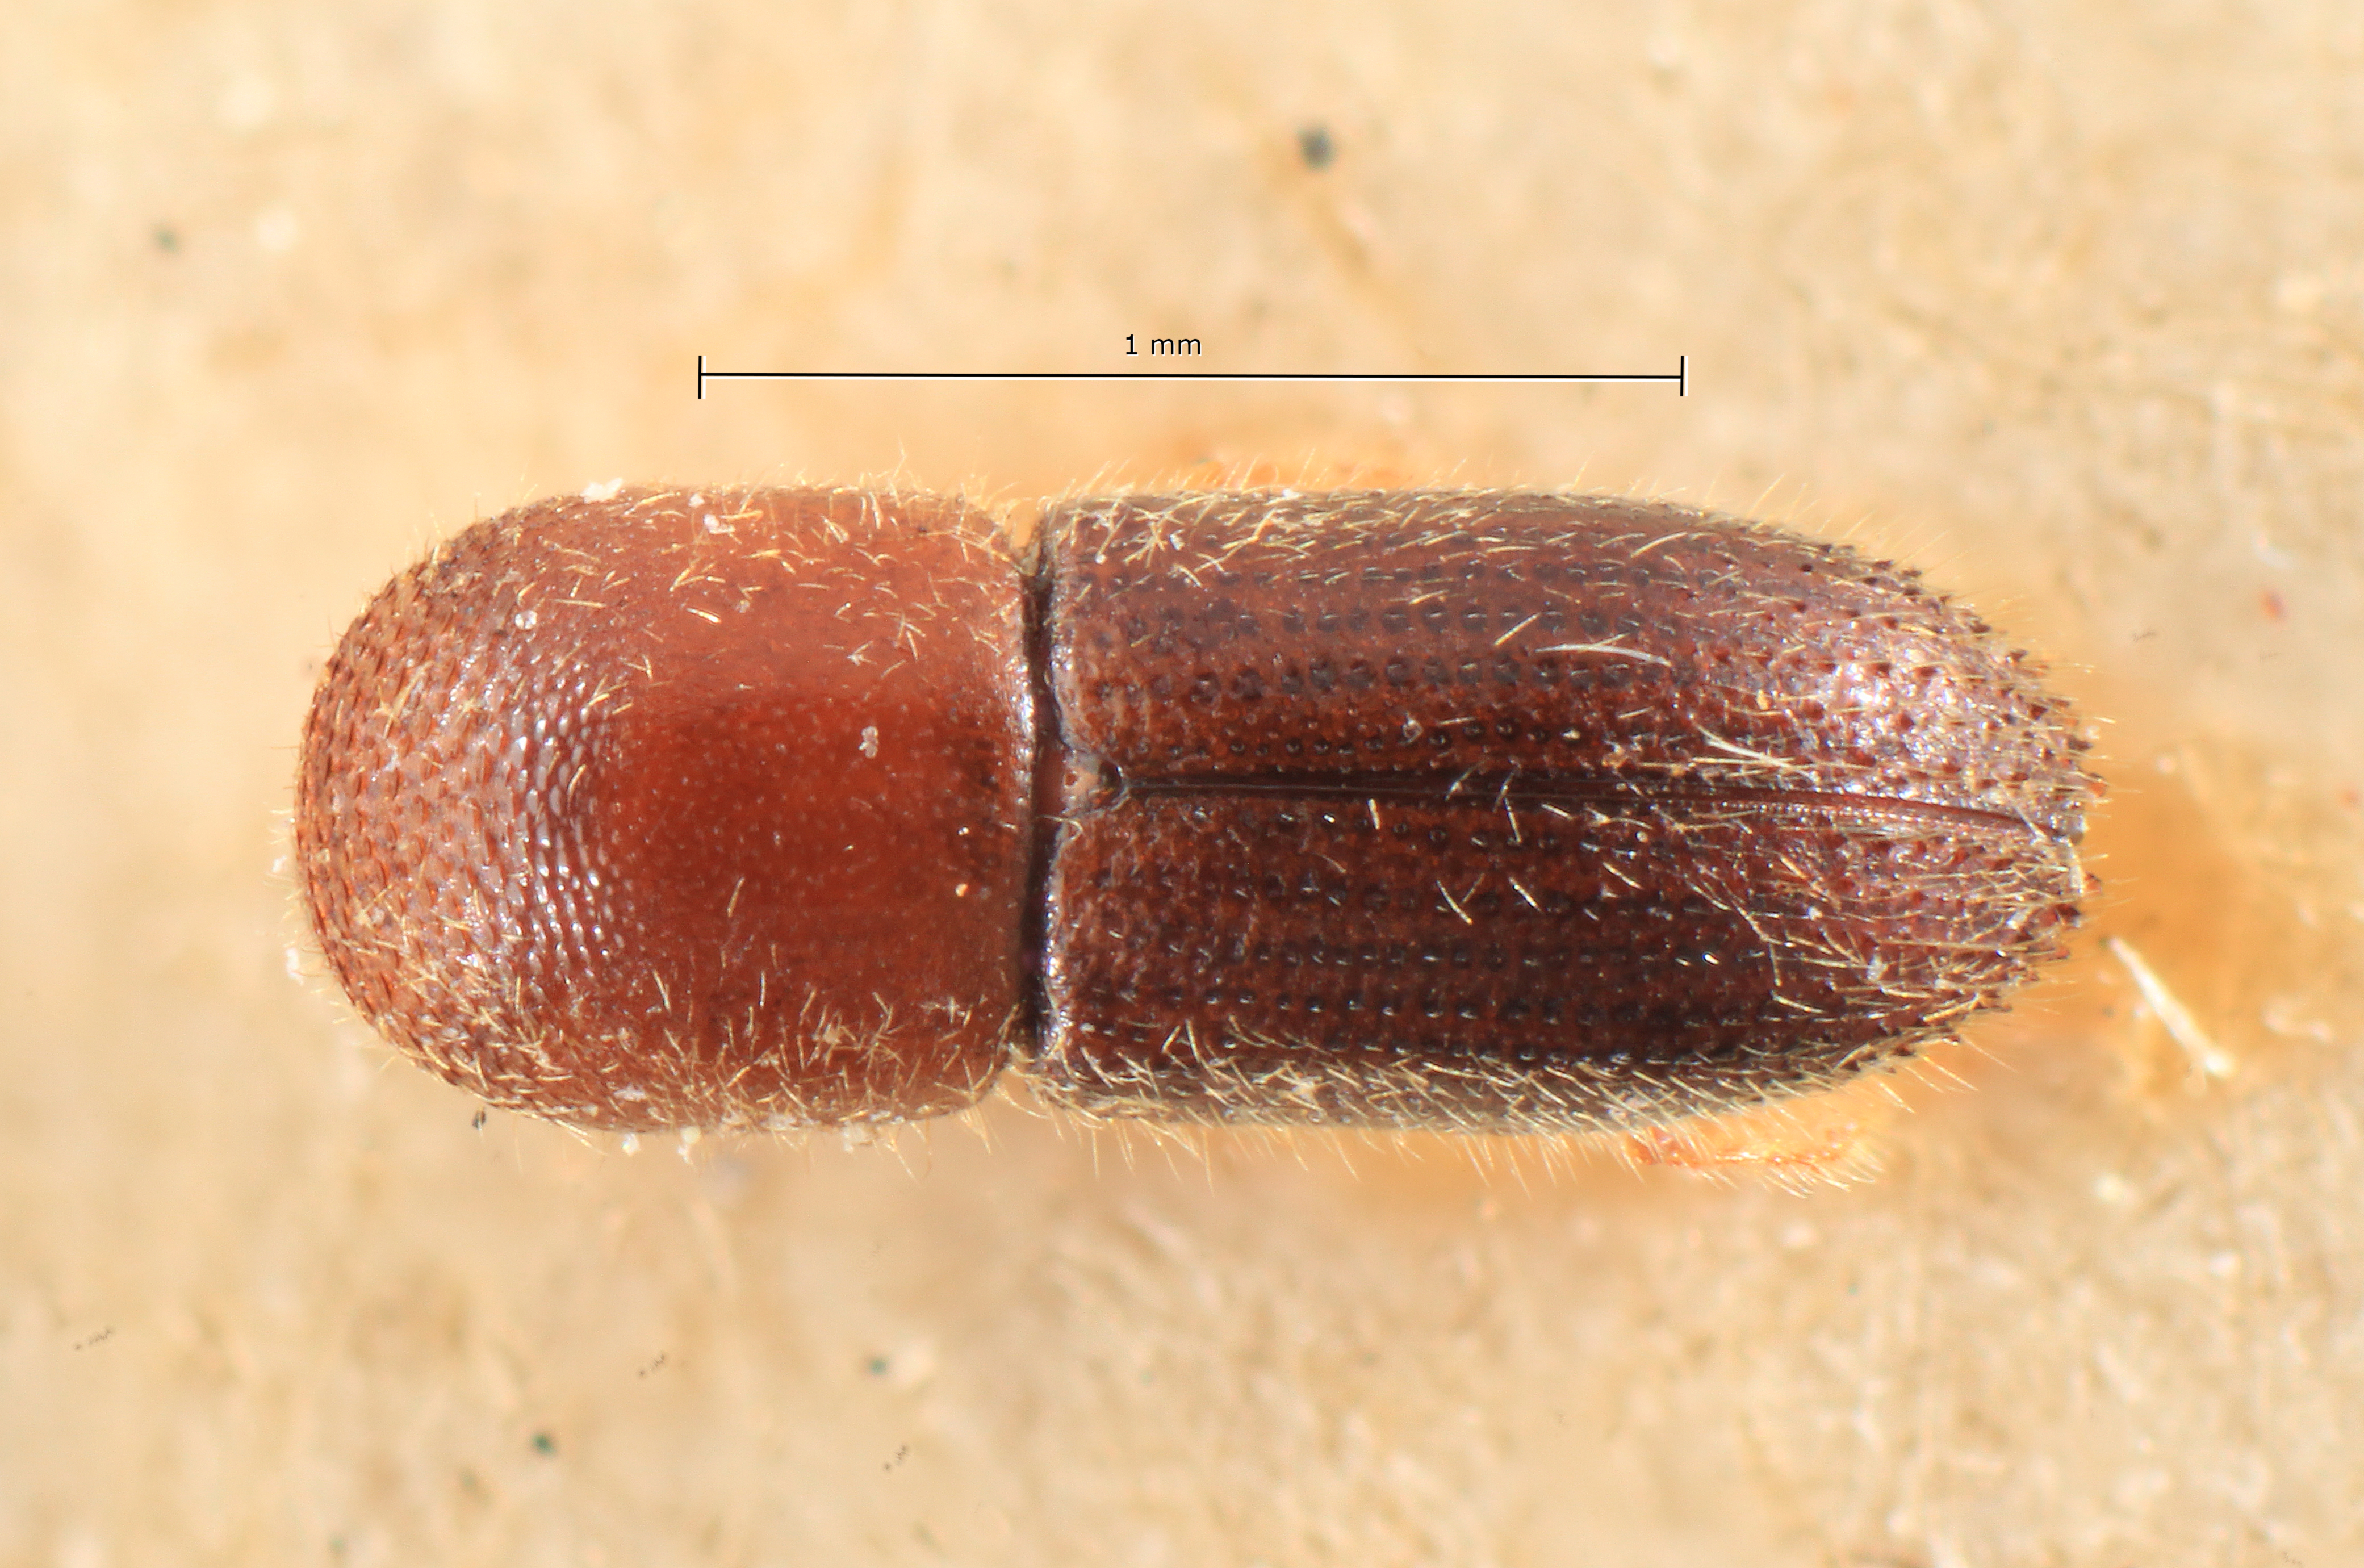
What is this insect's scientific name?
Xyleborus collarti
